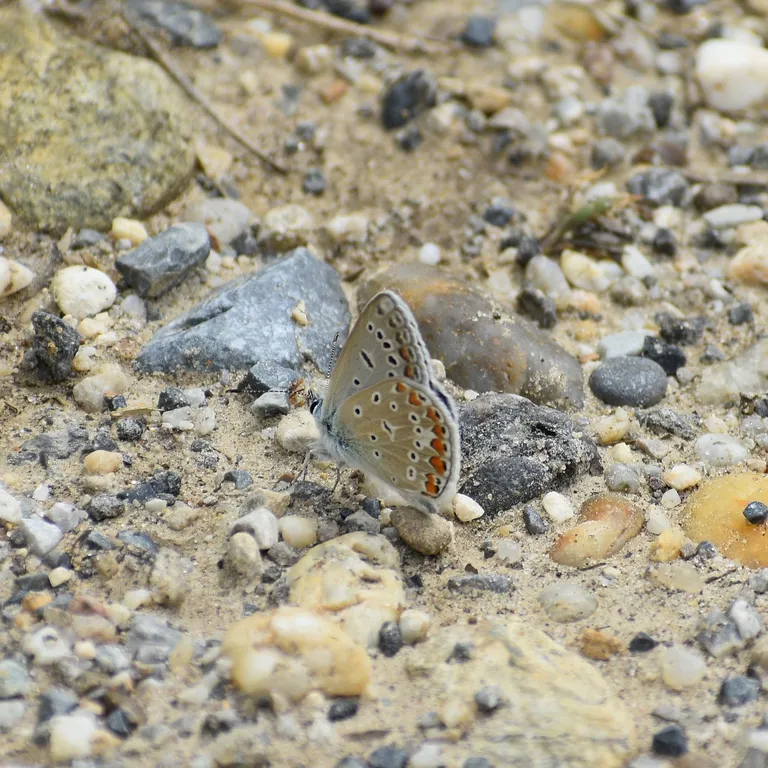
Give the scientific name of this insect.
Polyommatus icarus
